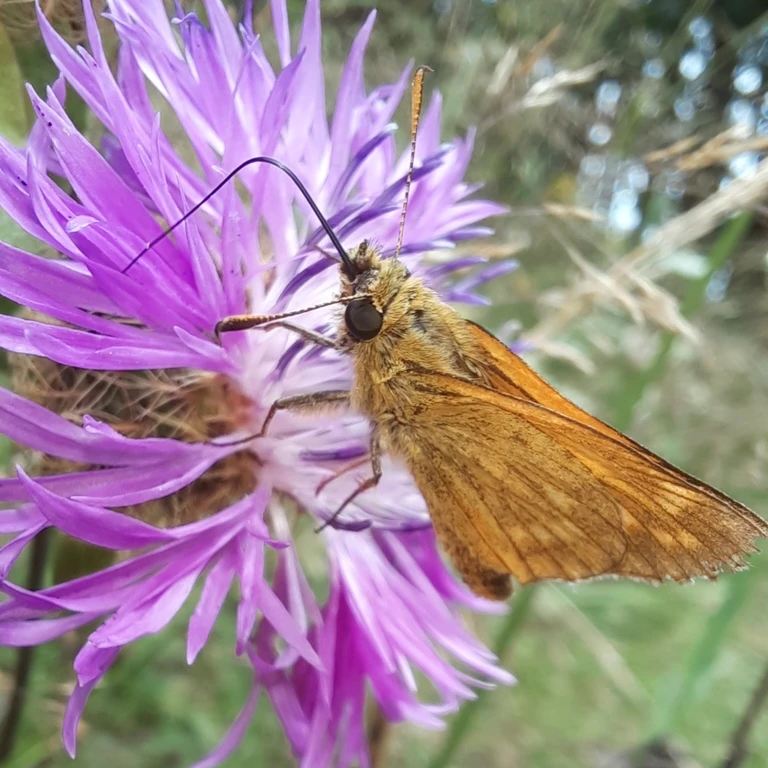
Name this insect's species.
Ochlodes sylvanus (also Ochlodes venata)
